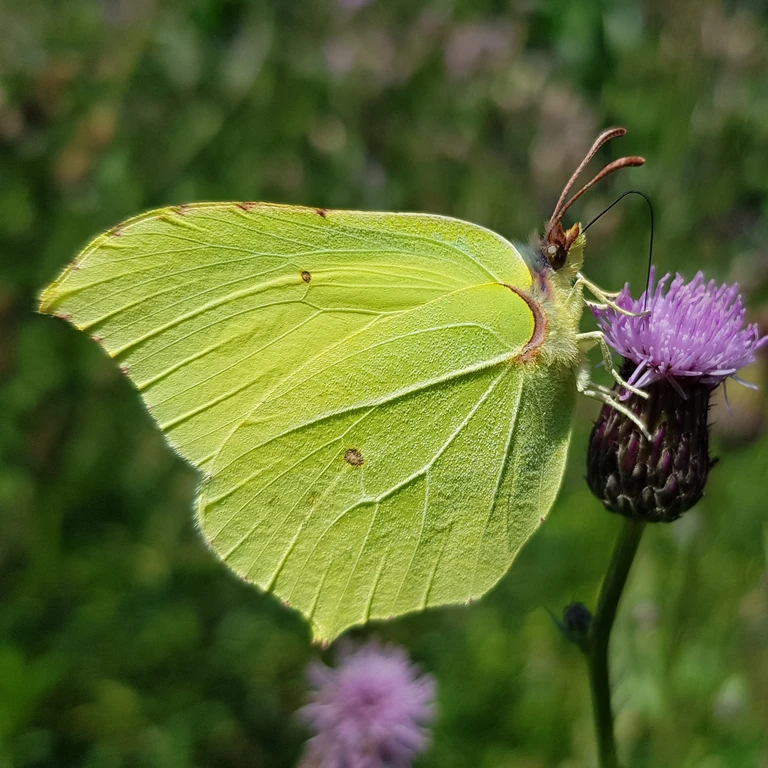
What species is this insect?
Gonepteryx rhamni
